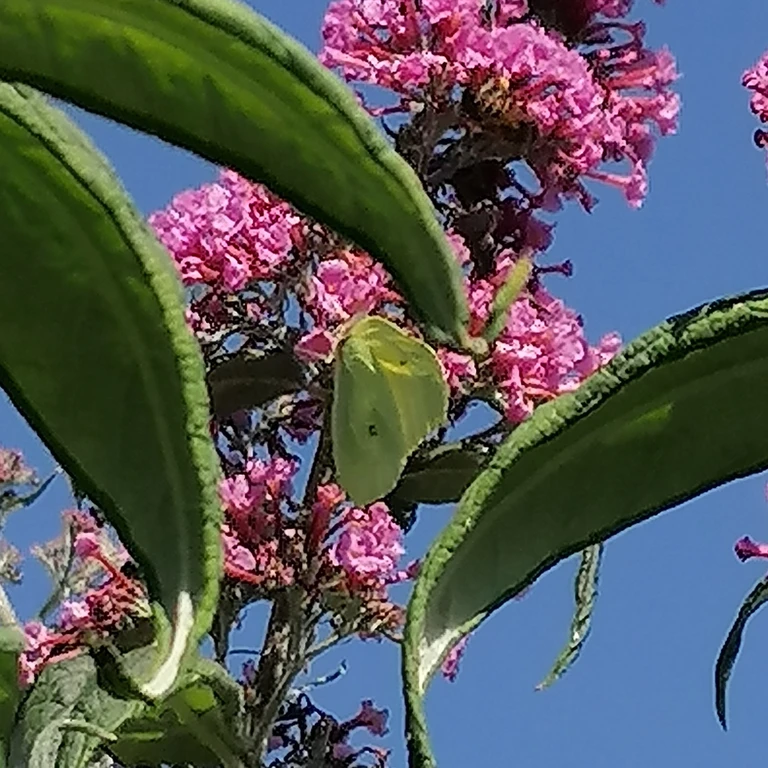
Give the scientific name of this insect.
Gonepteryx rhamni
